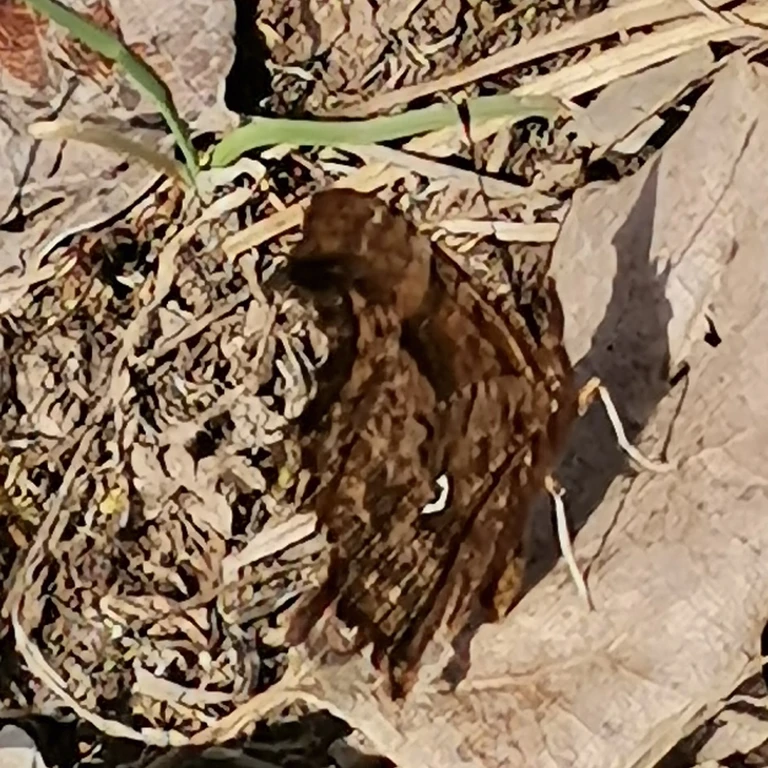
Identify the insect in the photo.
Polygonia c-album
